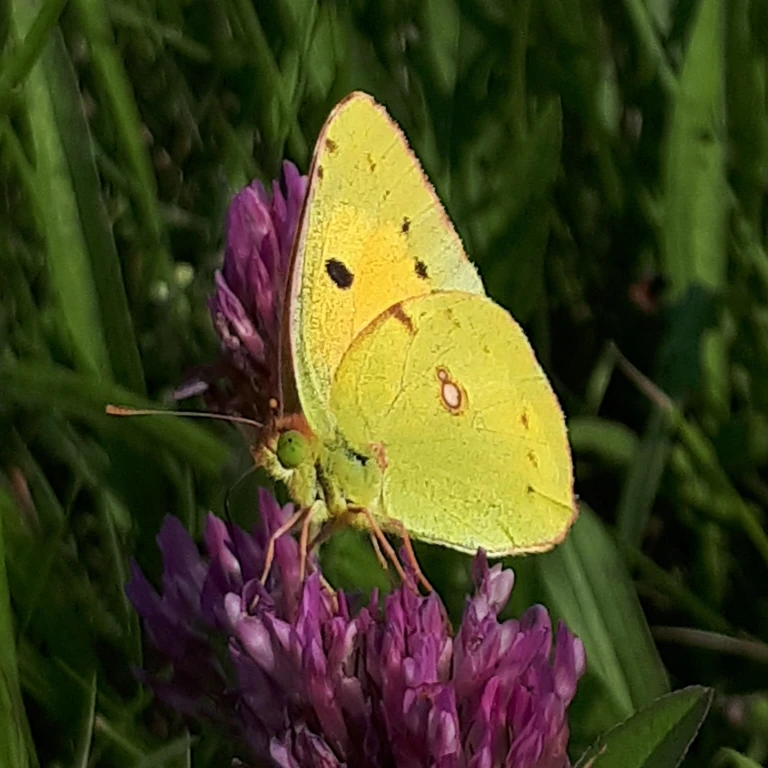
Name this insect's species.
Colias croceus
